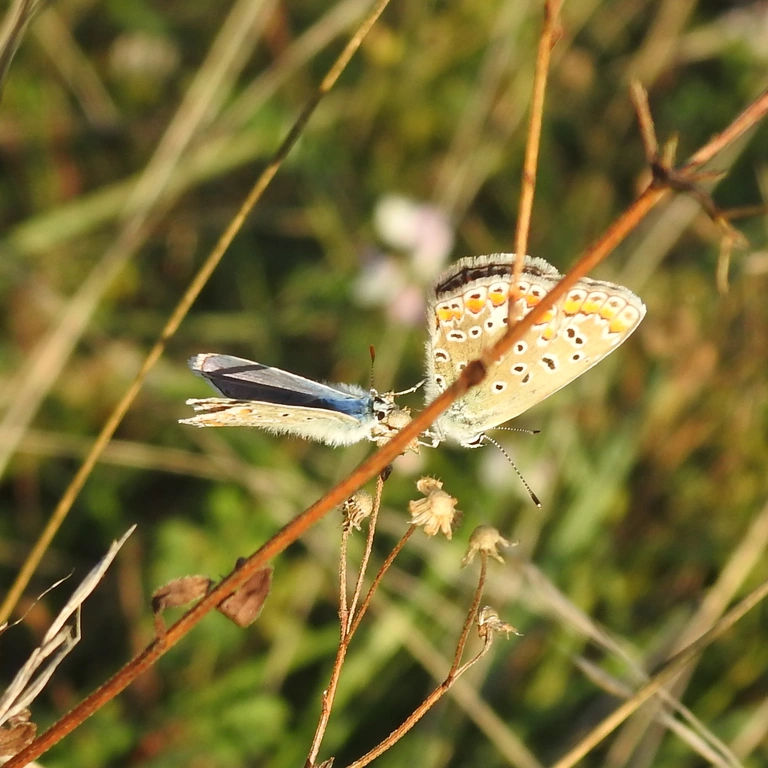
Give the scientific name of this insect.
Polyommatus icarus
